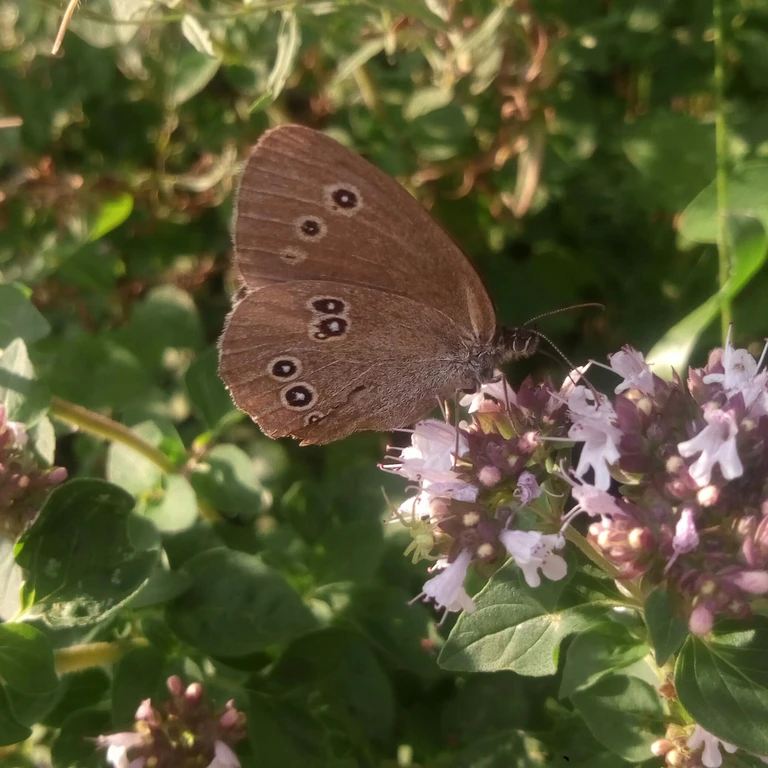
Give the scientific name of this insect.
Aphantopus hyperantus
